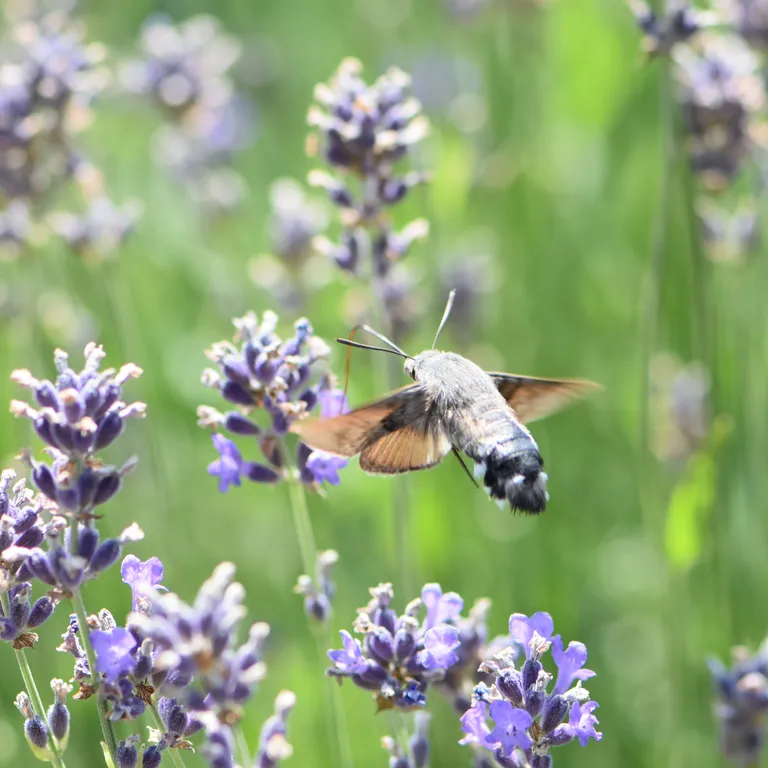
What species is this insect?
Macroglossum stellatarum
